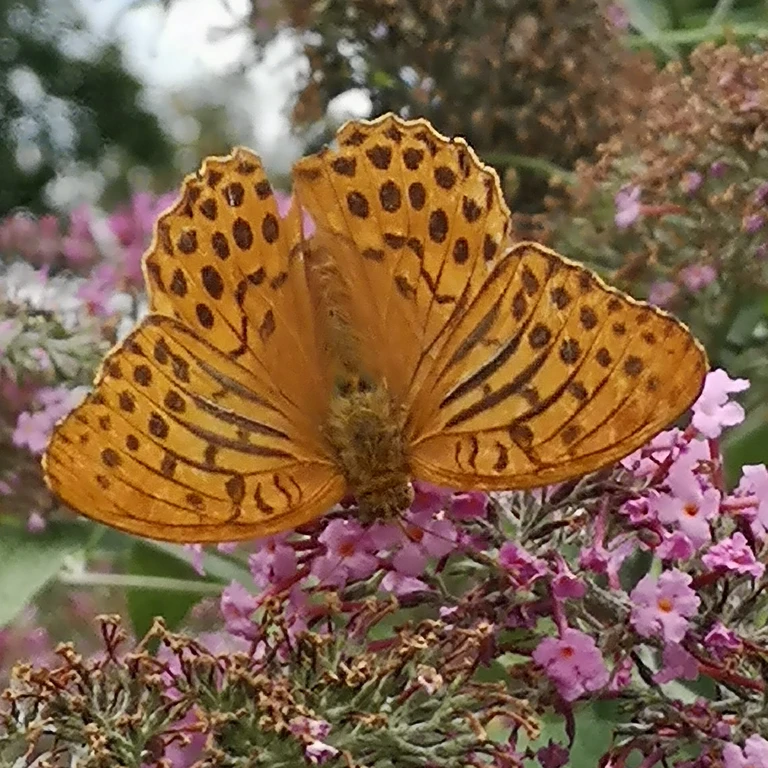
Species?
Argynnis paphia
